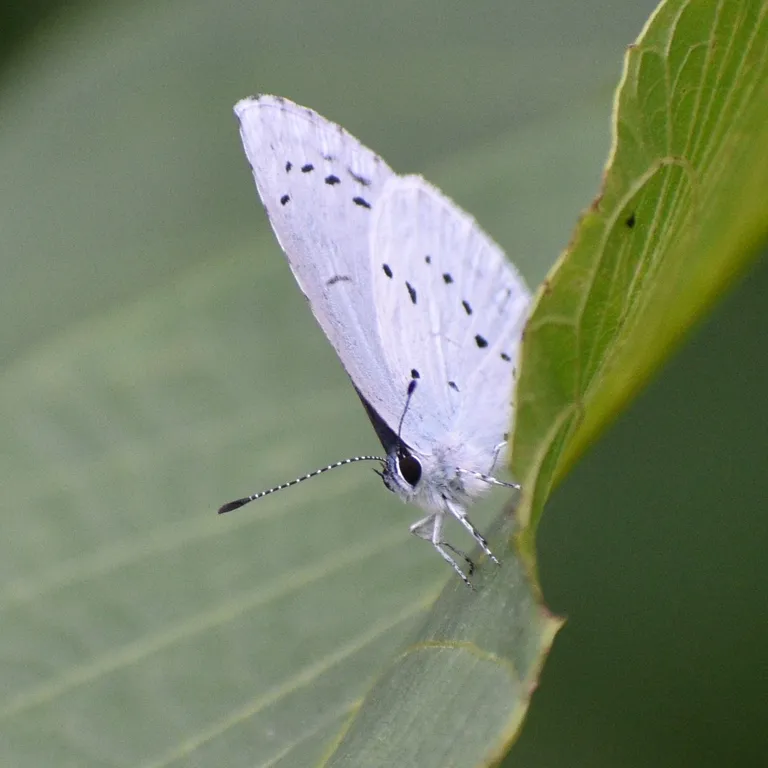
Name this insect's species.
Celastrina argiolus
